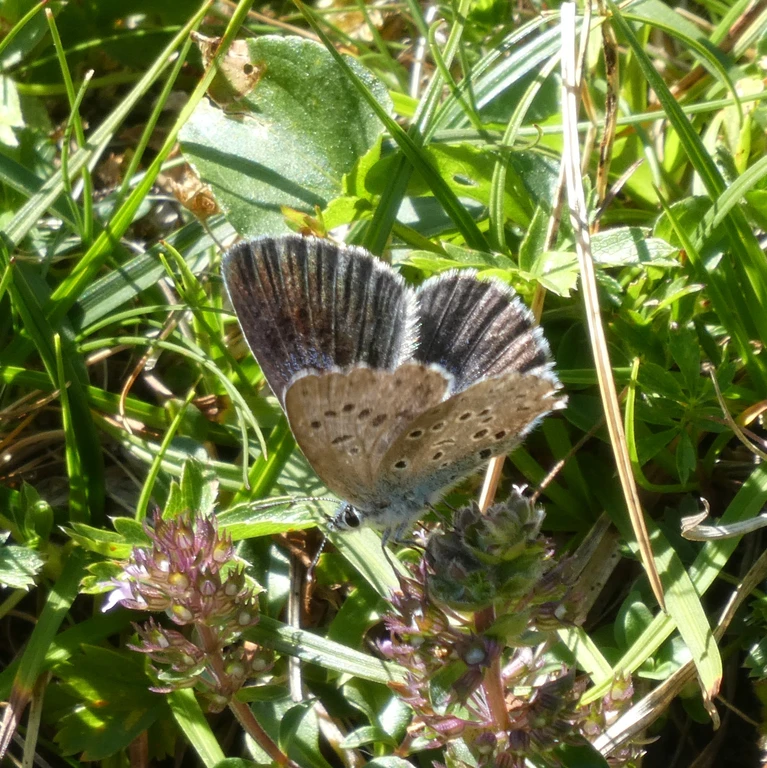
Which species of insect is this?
Phengaris arion (also Maculinea arion)
